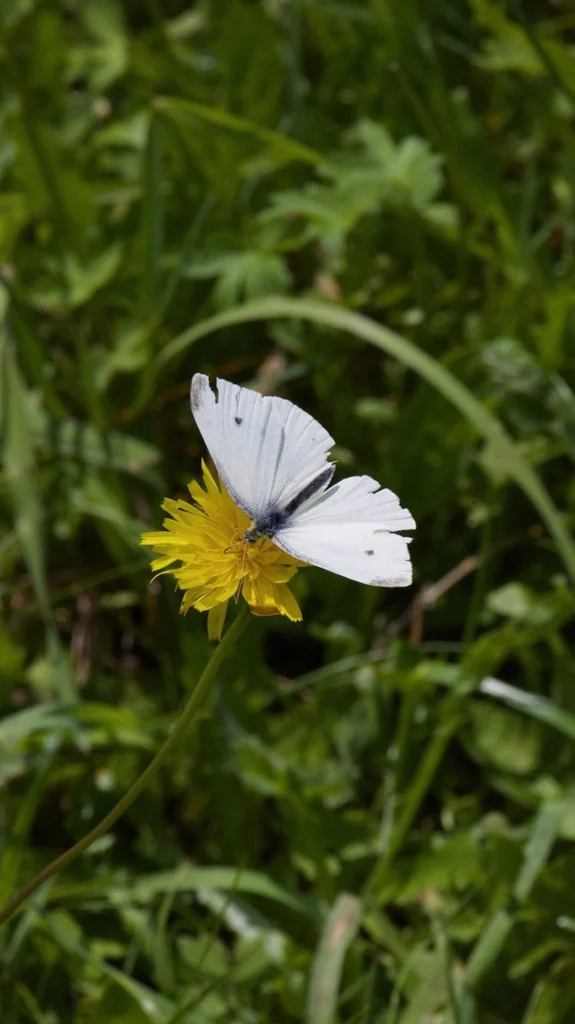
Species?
Pieris rapae
